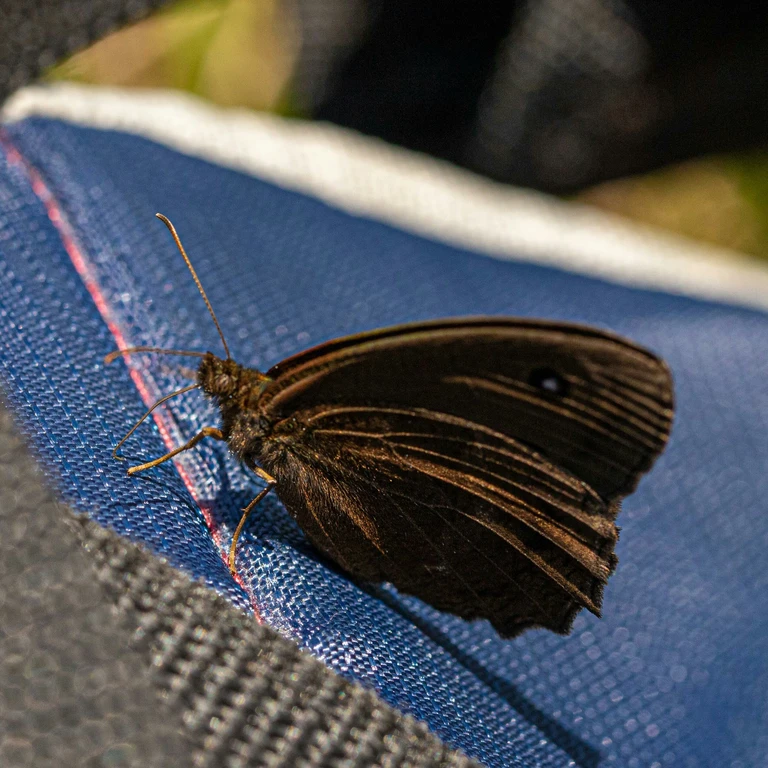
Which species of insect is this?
Minois dryas
